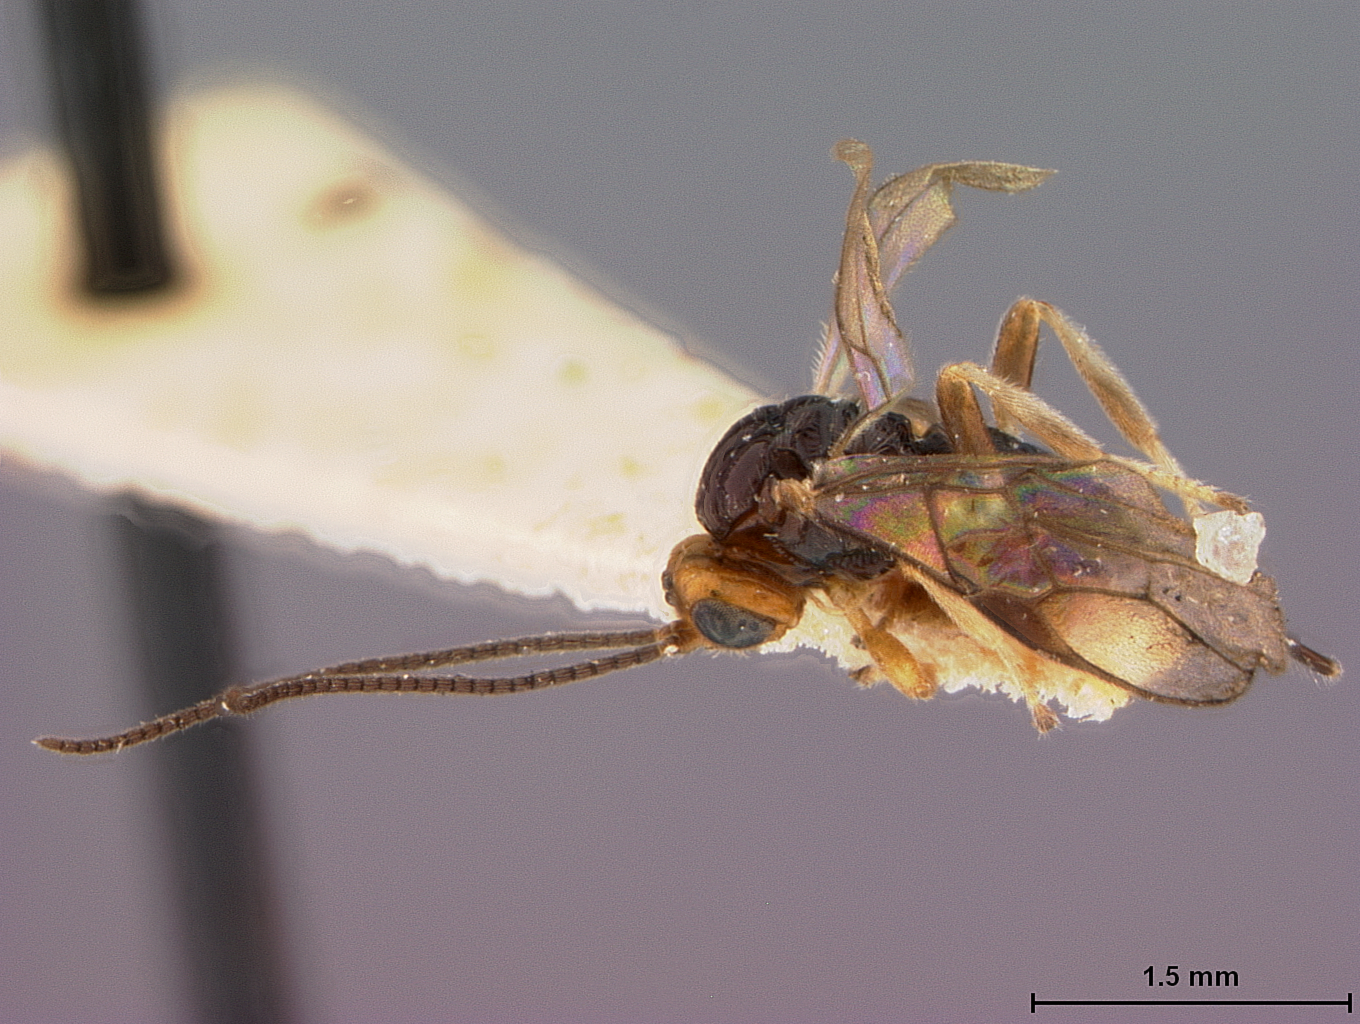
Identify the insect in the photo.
Opius manii
